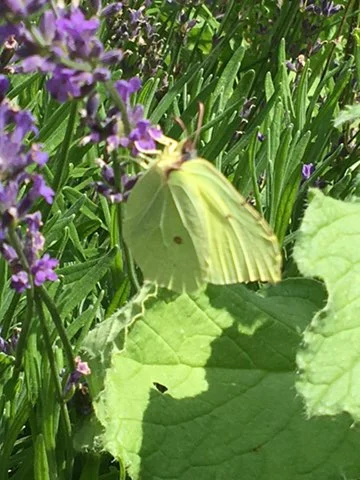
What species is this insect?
Gonepteryx rhamni
